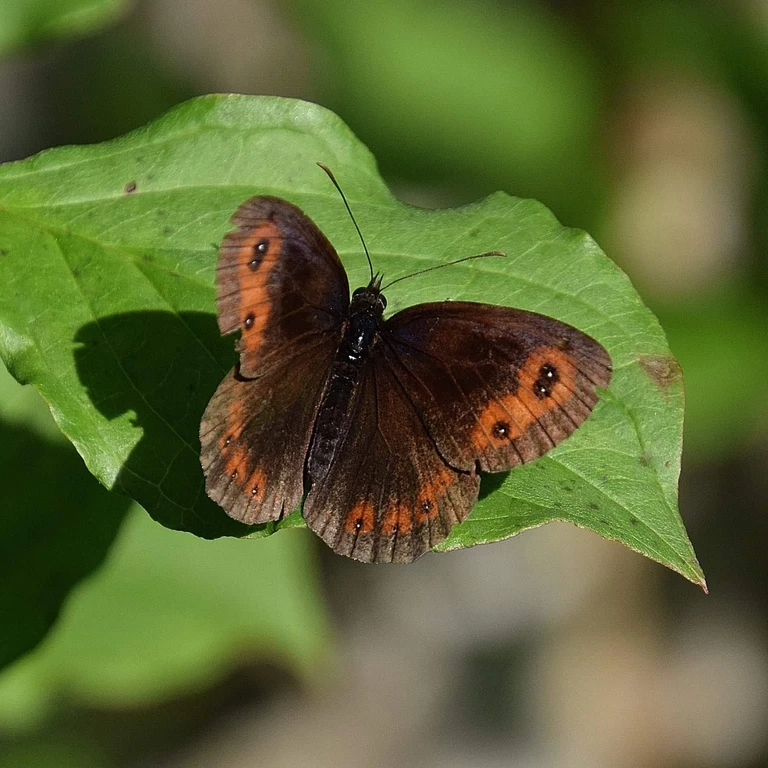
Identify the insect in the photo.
Erebia aethiops
